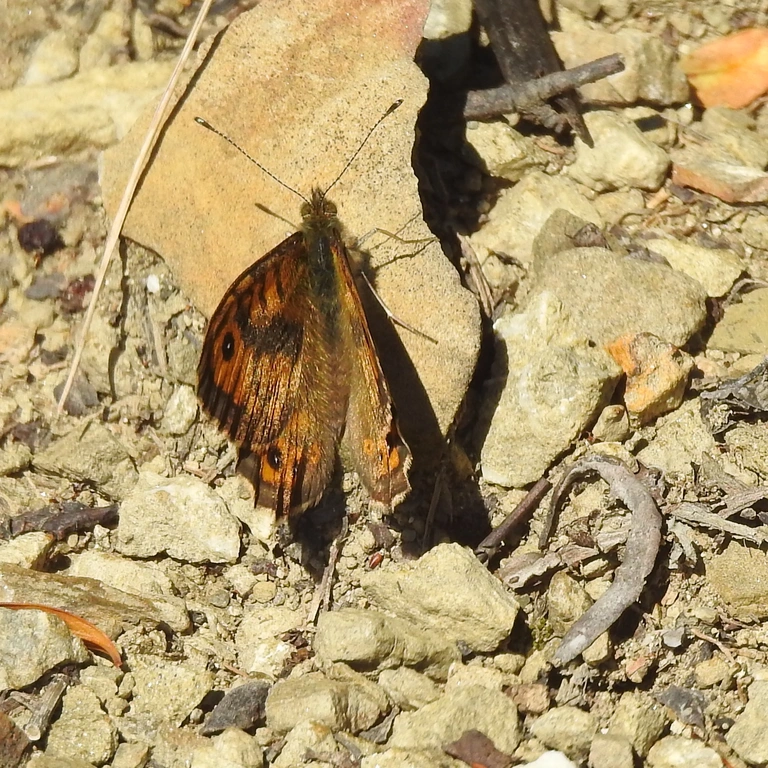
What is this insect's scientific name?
Lasiommata megera (also Pararge megera)
